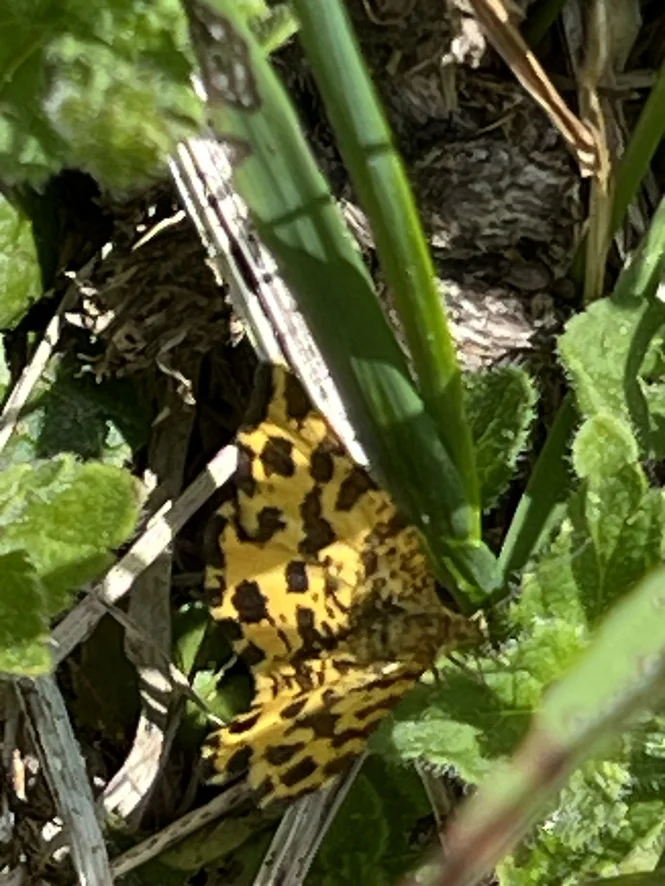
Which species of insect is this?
Pseudopanthera macularia
